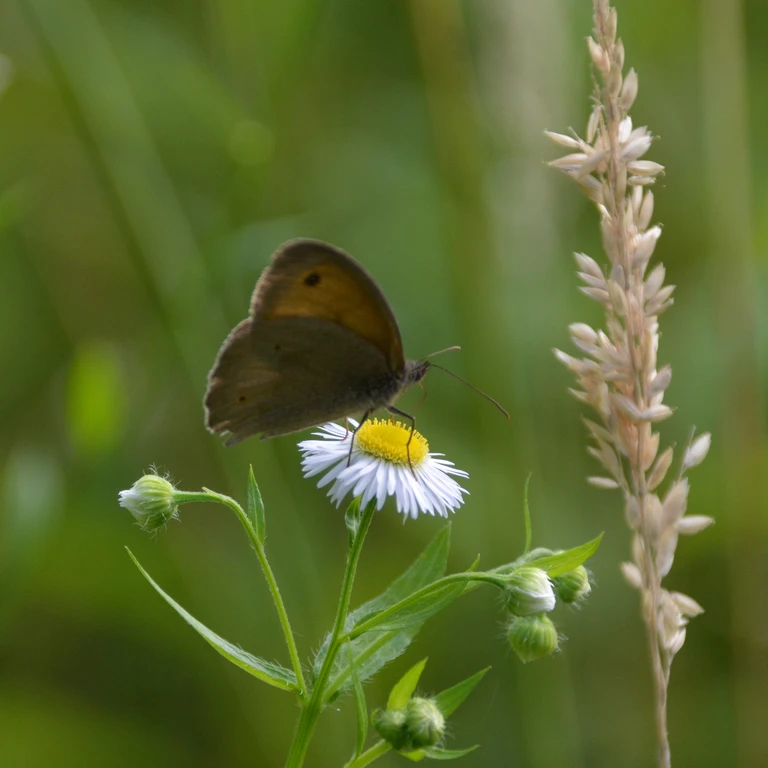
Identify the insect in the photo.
Maniola jurtina
